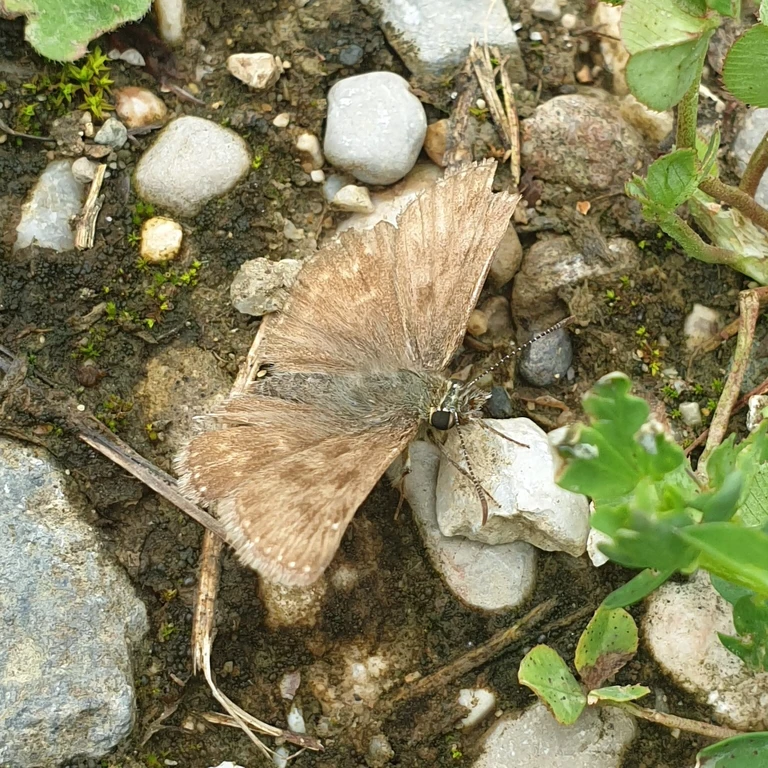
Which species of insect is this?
Erynnis tages
